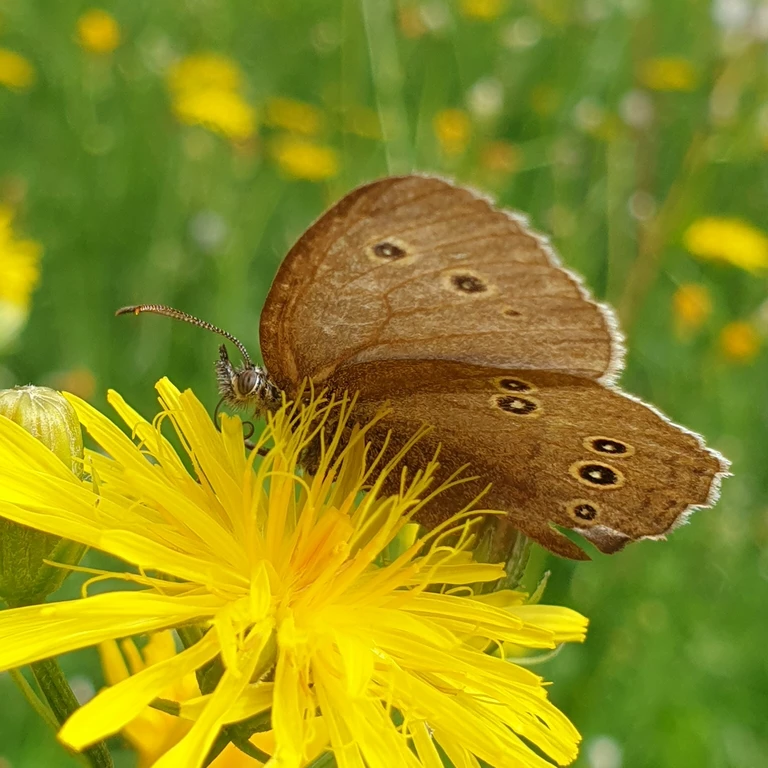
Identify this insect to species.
Aphantopus hyperantus
